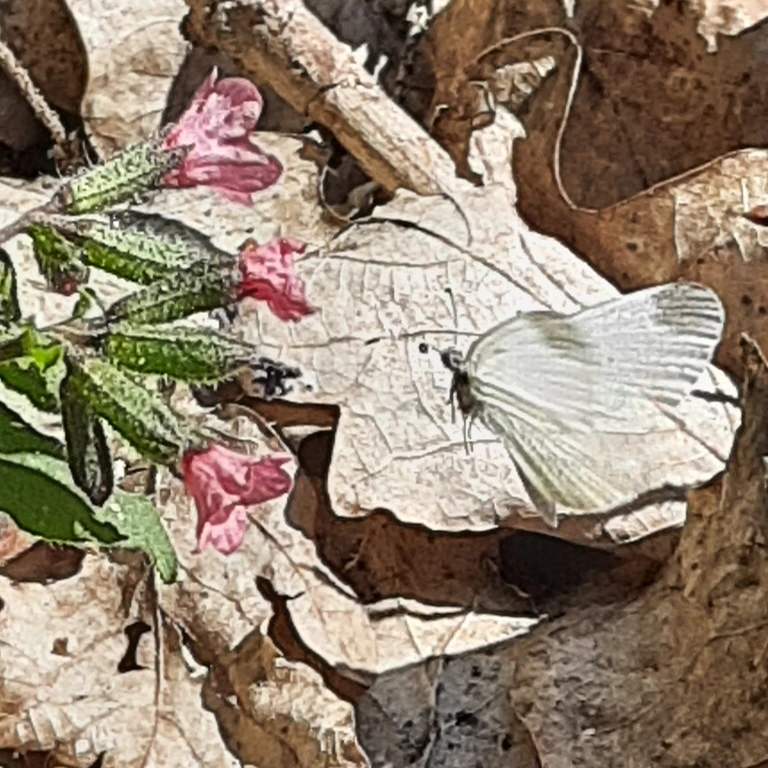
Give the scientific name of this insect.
Leptidea sinapis/juvernica
